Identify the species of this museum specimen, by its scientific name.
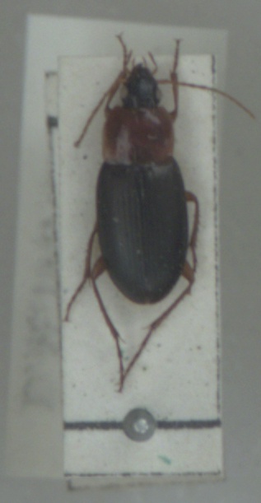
Calathus melanocephalus
